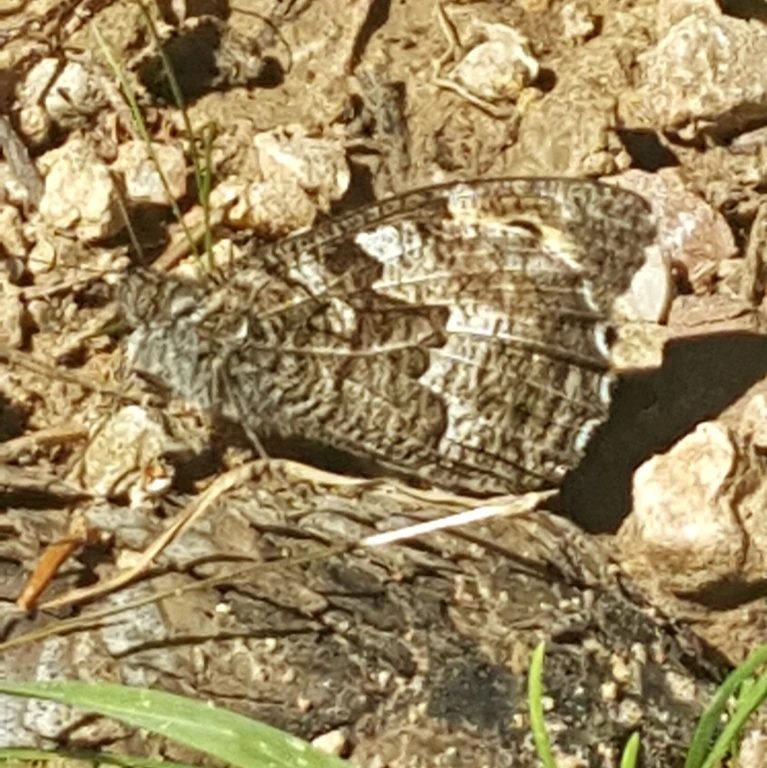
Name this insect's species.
Hipparchia semele
